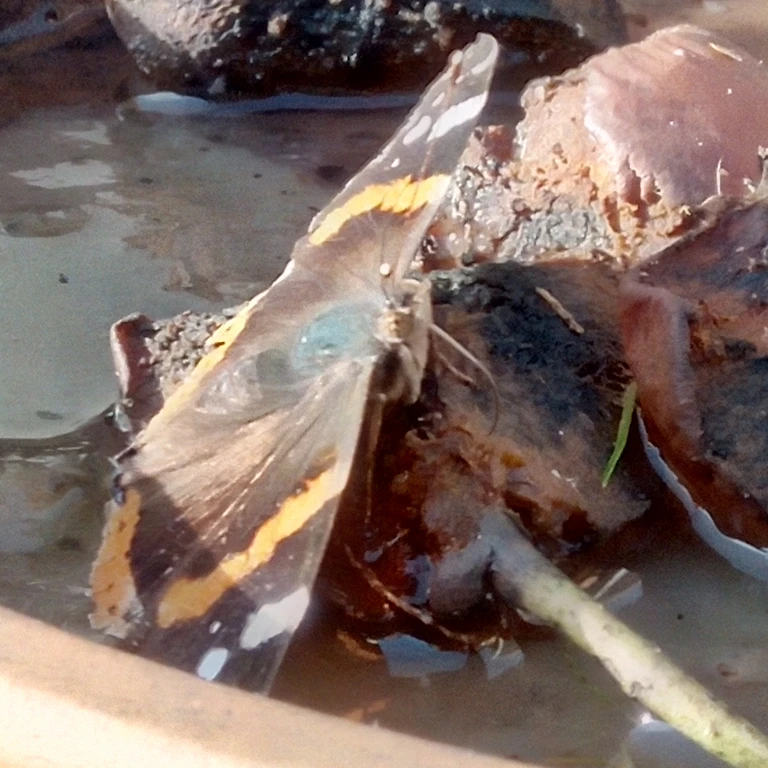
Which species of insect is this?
Vanessa atalanta
